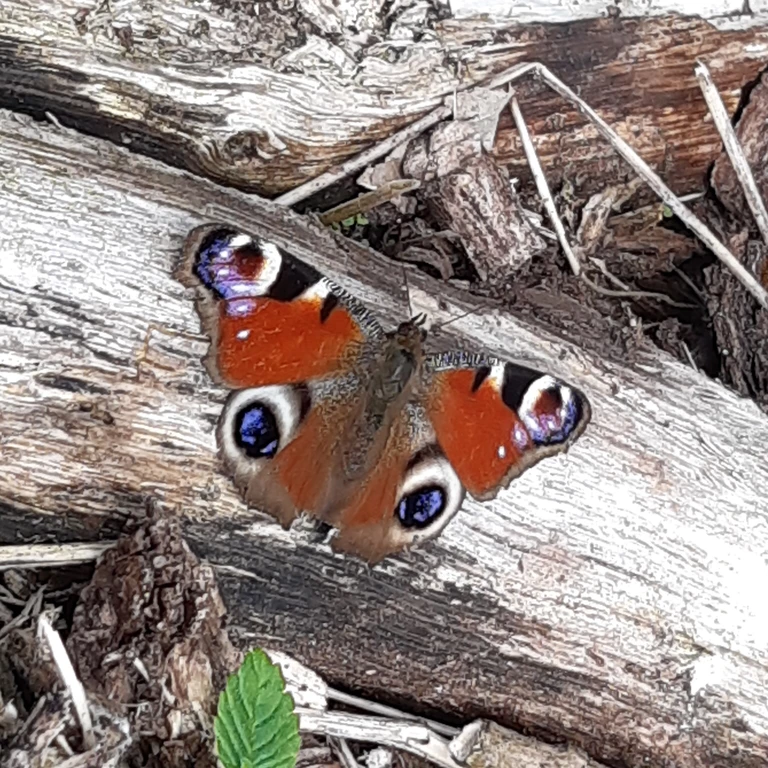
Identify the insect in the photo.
Aglais io
